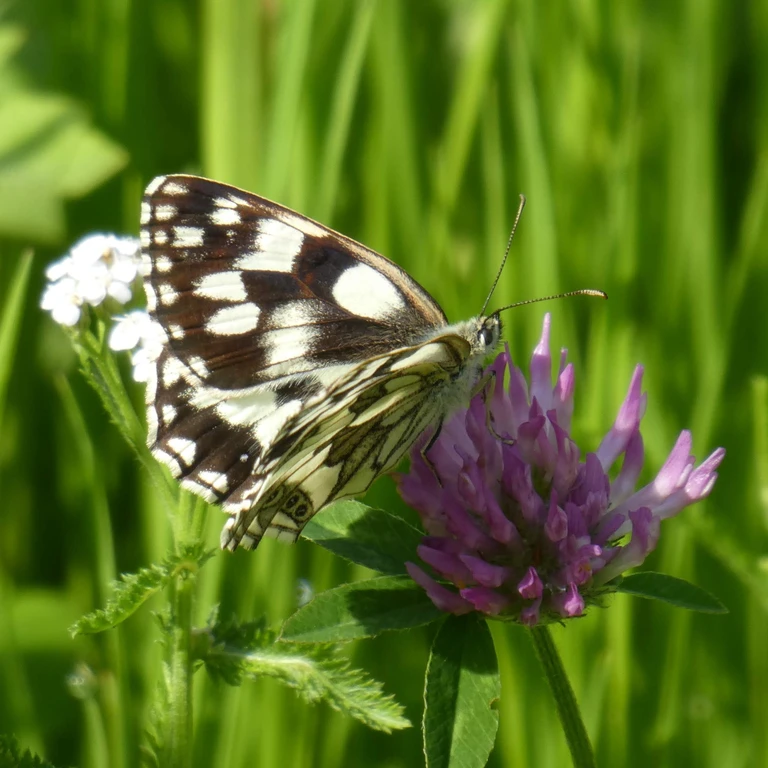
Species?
Melanargia galathea
